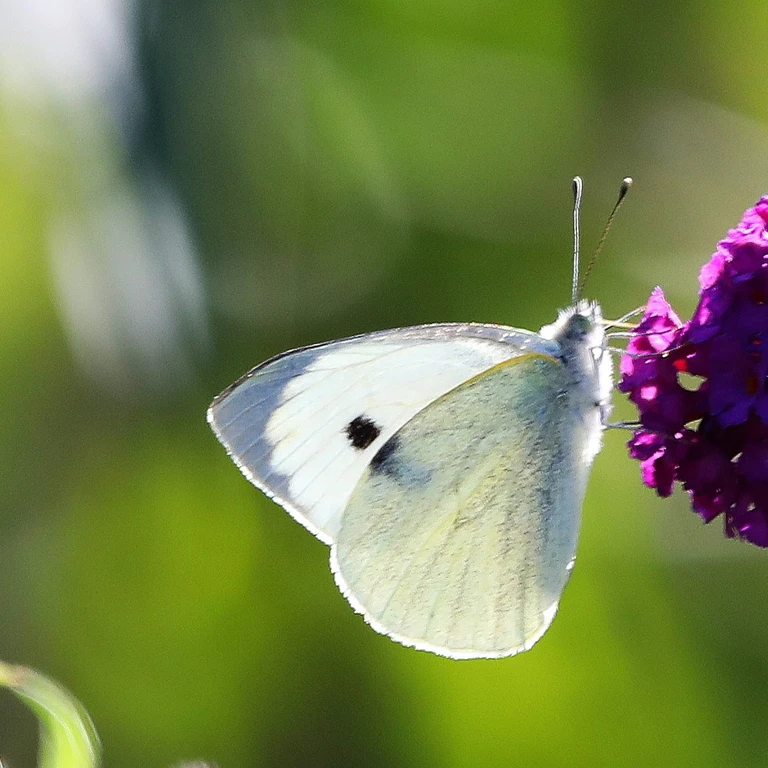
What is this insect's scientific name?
Pieris brassicae
